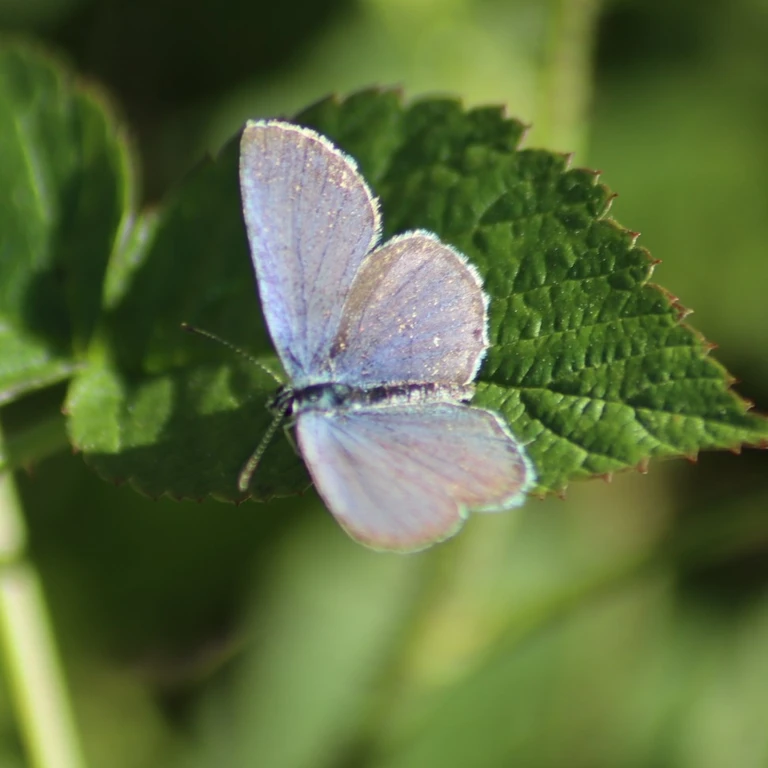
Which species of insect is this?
Cupido argiades (also Elkalyce argiades)
